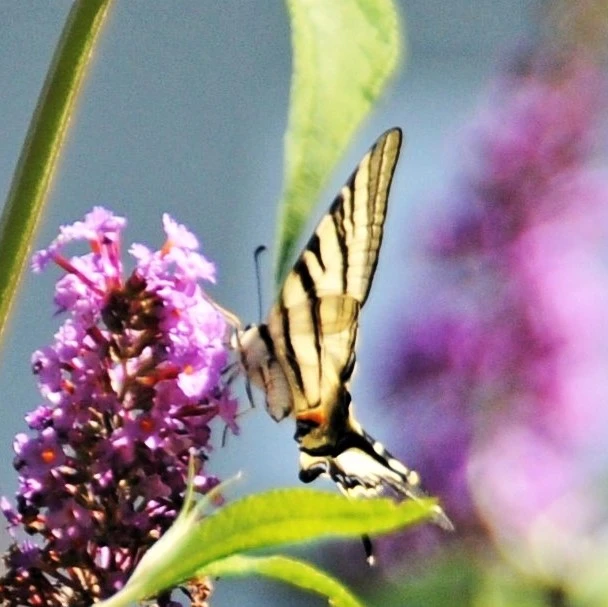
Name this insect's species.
Iphiclides podalirius
